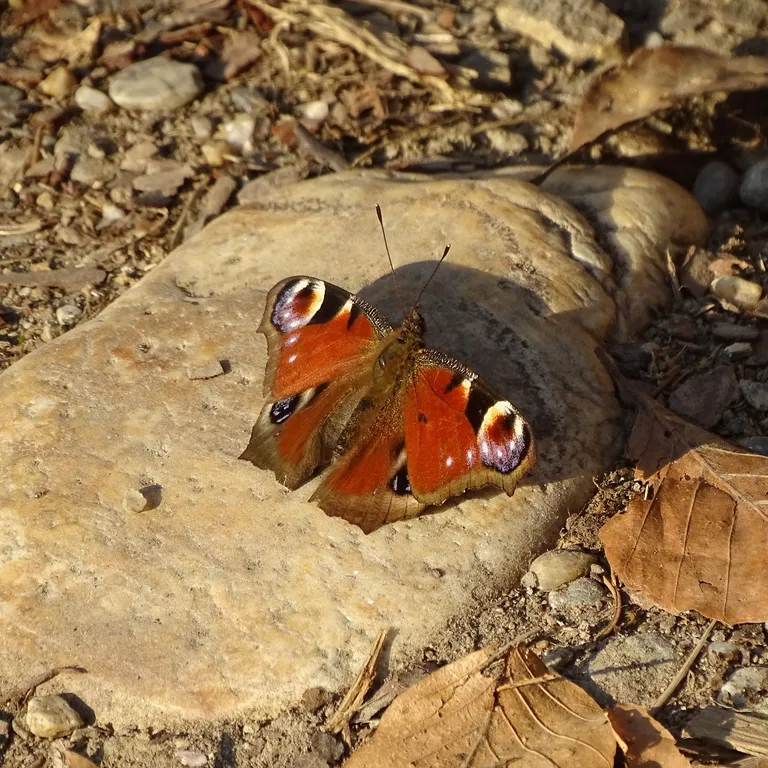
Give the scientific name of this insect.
Aglais io
